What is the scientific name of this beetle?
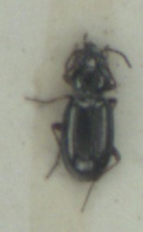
Bembidion lampros
